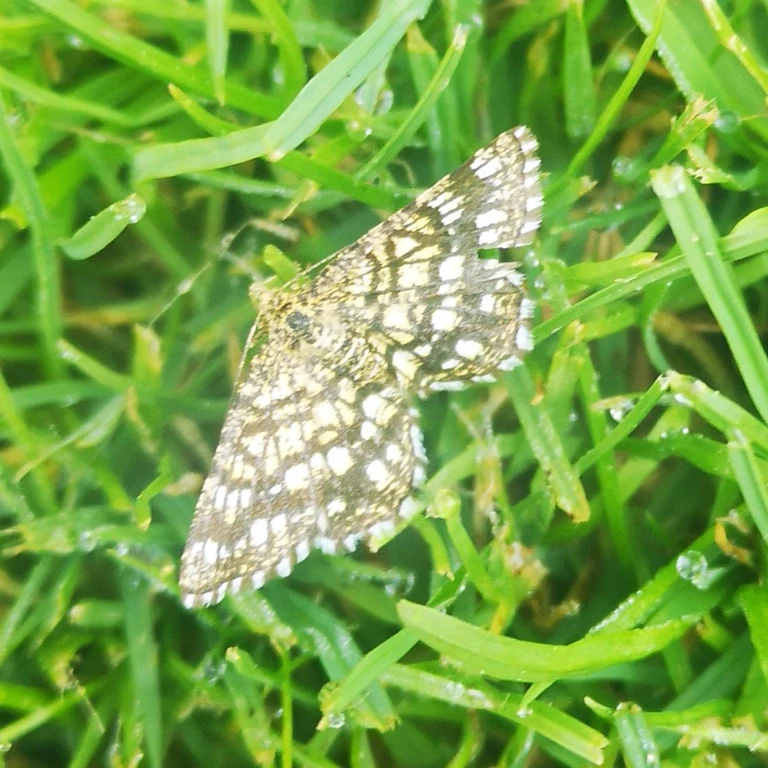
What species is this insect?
Chiasmia clathrata
